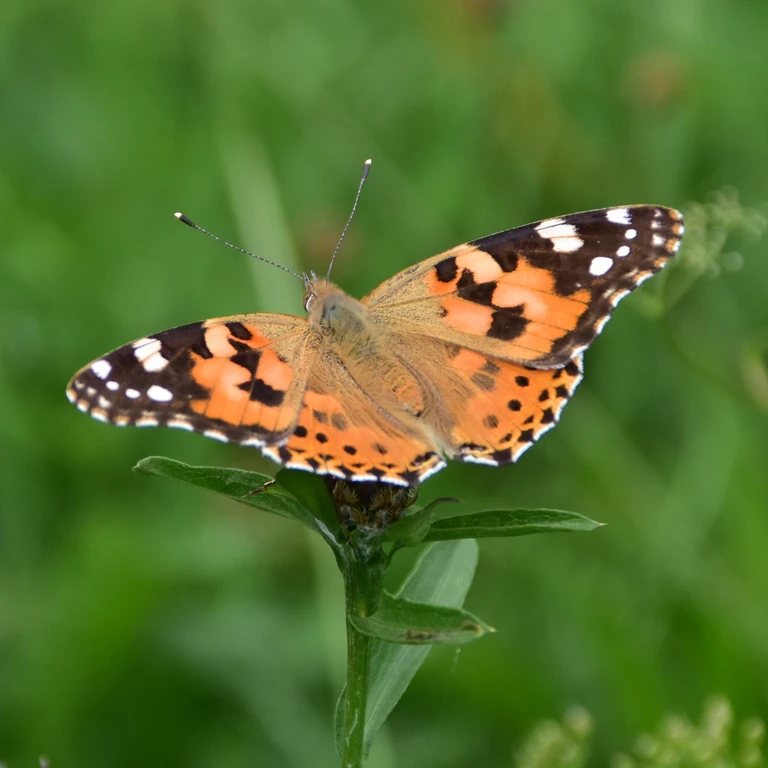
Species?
Vanessa cardui
